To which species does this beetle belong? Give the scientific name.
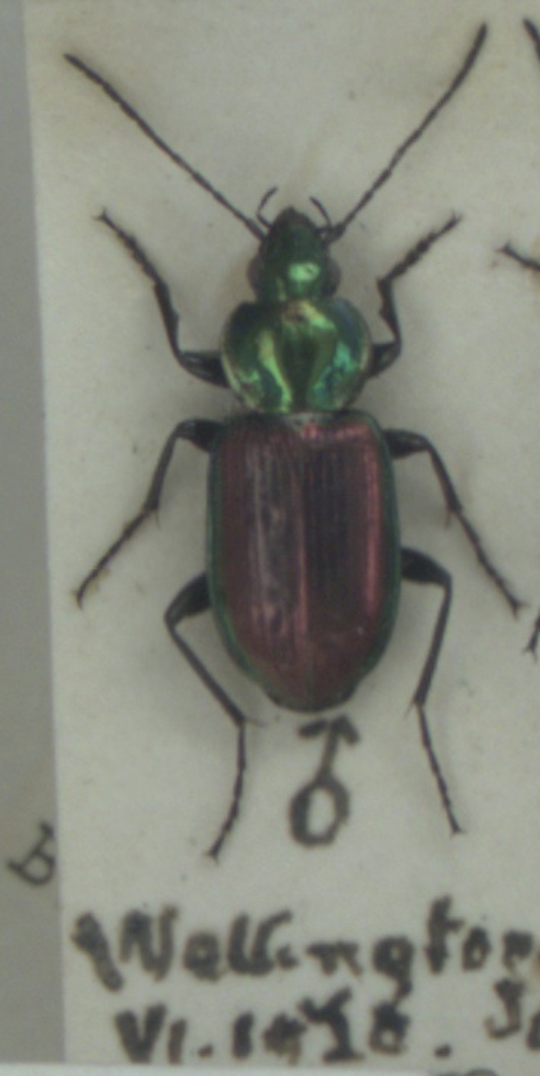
Agonum sexpunctatum
